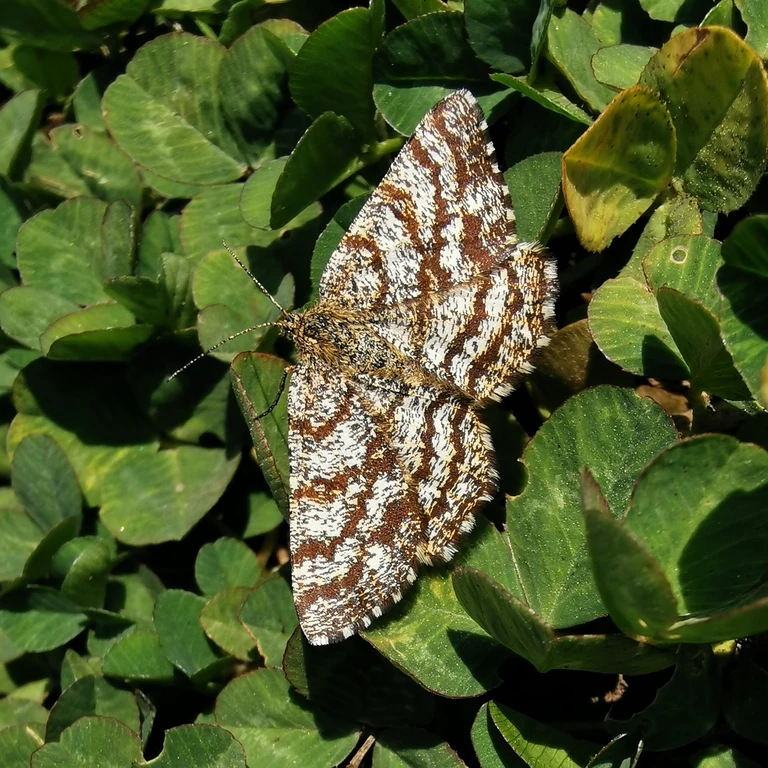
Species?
Ematurga atomaria
